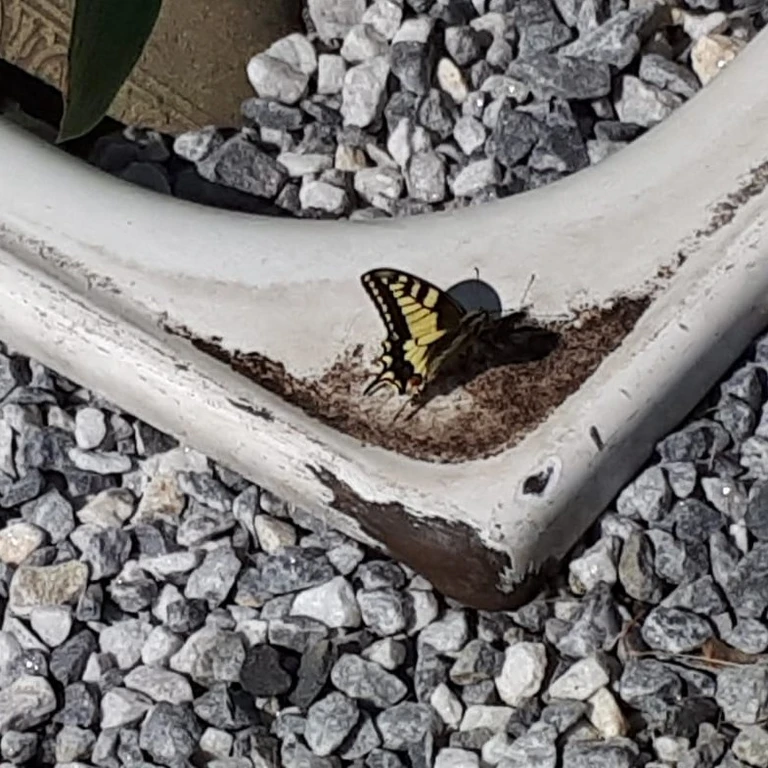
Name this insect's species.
Papilio machaon
